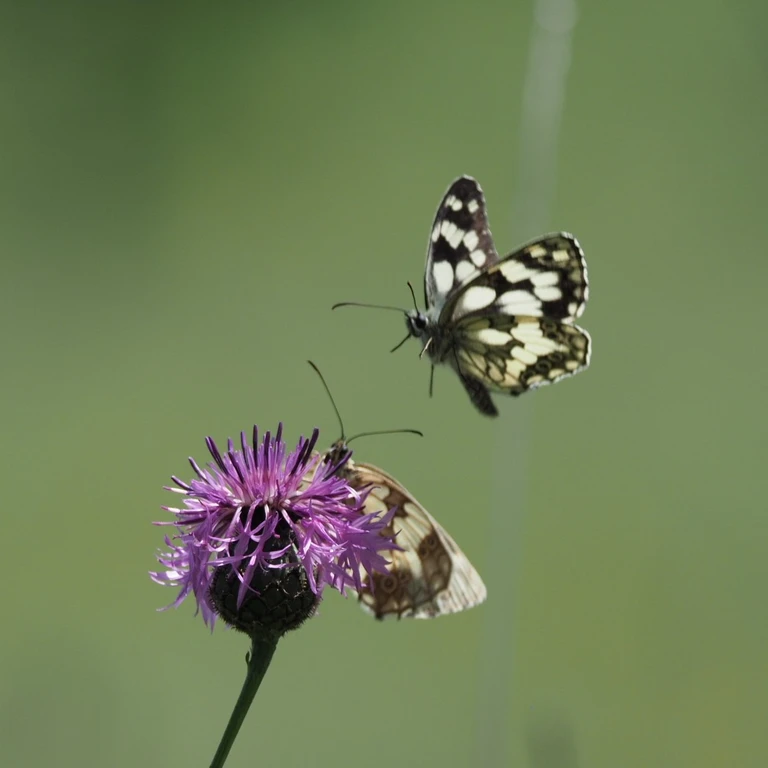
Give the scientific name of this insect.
Melanargia galathea
